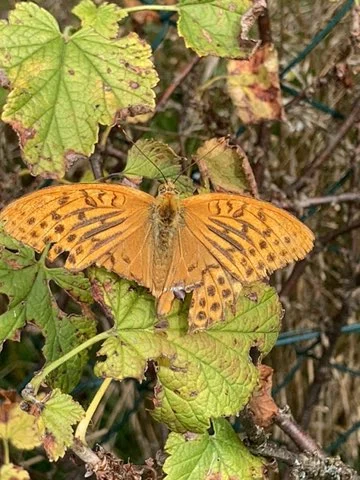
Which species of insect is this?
Argynnis paphia
